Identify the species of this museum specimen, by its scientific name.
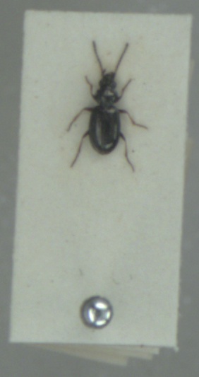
Bembidion lampros
